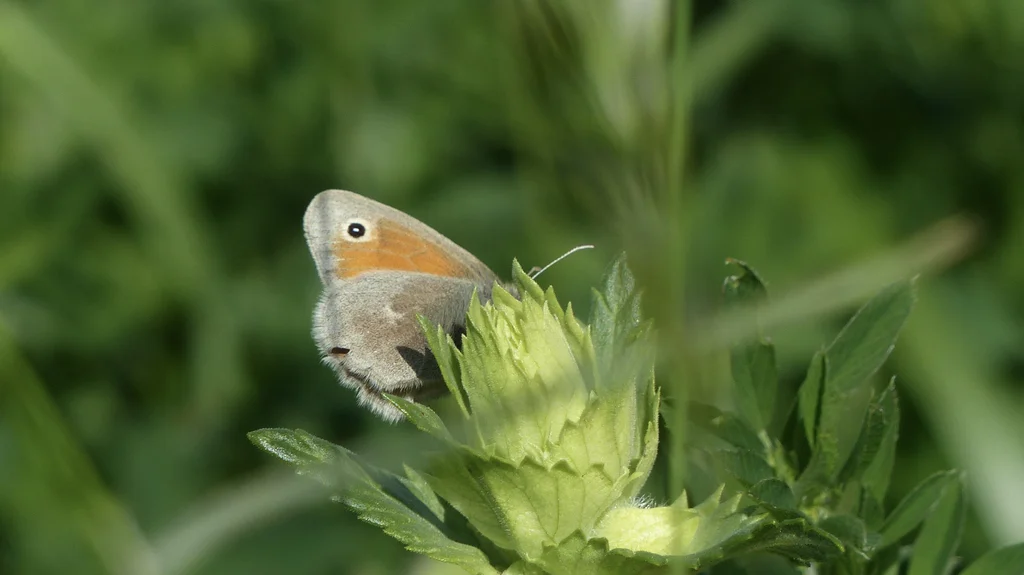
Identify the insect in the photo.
Coenonympha pamphilus
